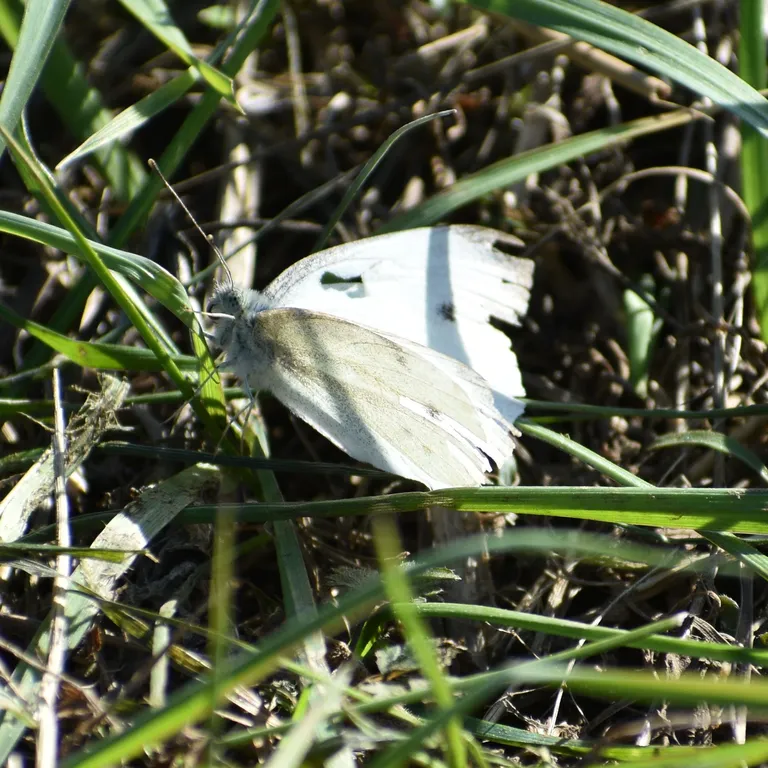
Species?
Pieris rapae
